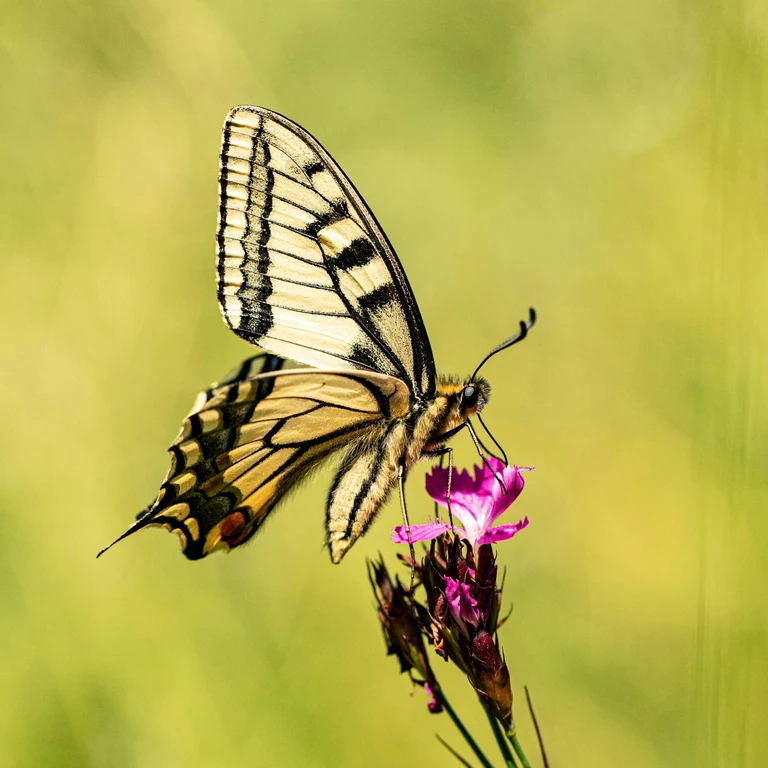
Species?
Papilio machaon
